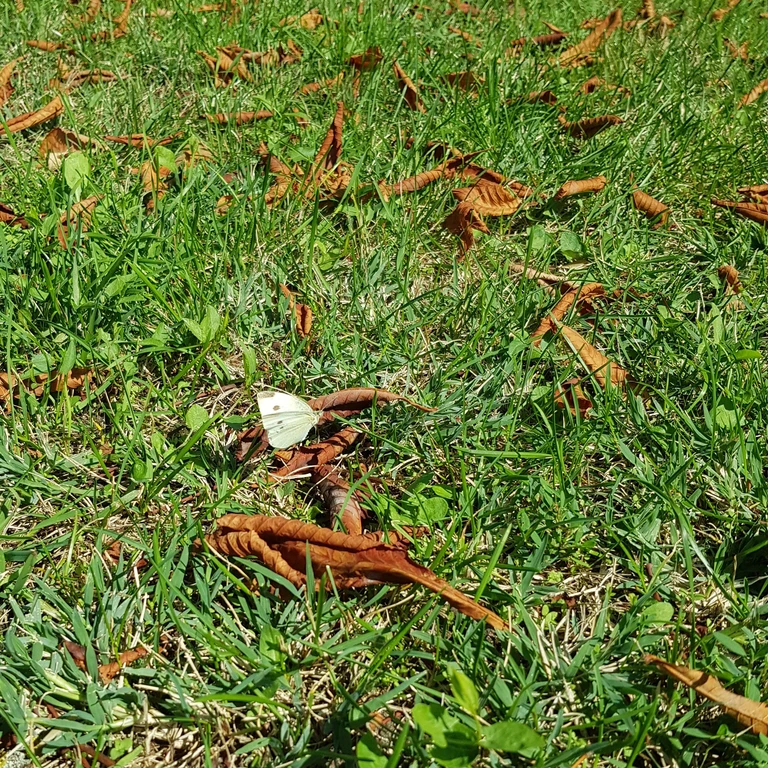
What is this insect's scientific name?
Pieris rapae
